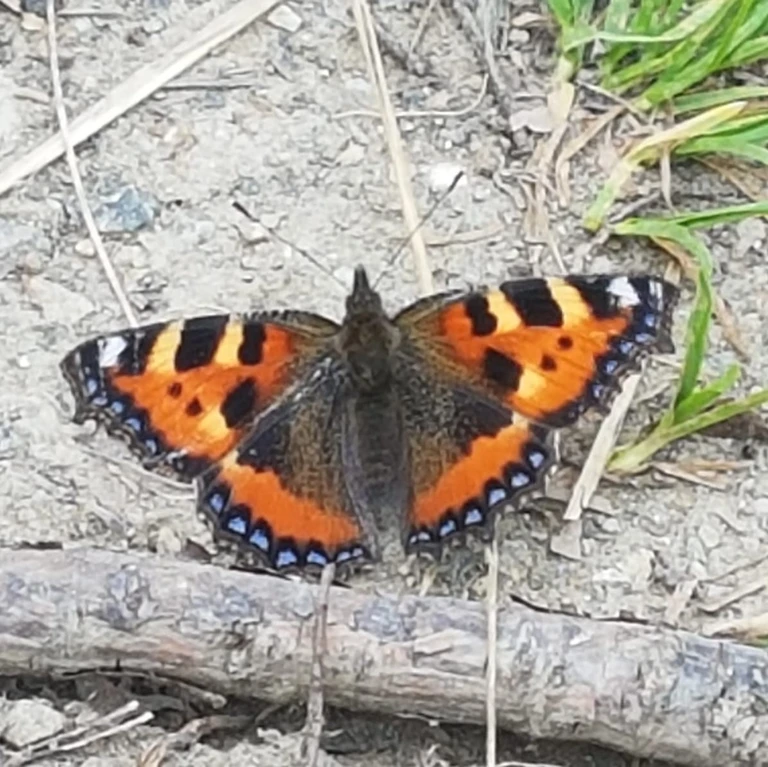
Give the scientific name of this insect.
Aglais urticae
